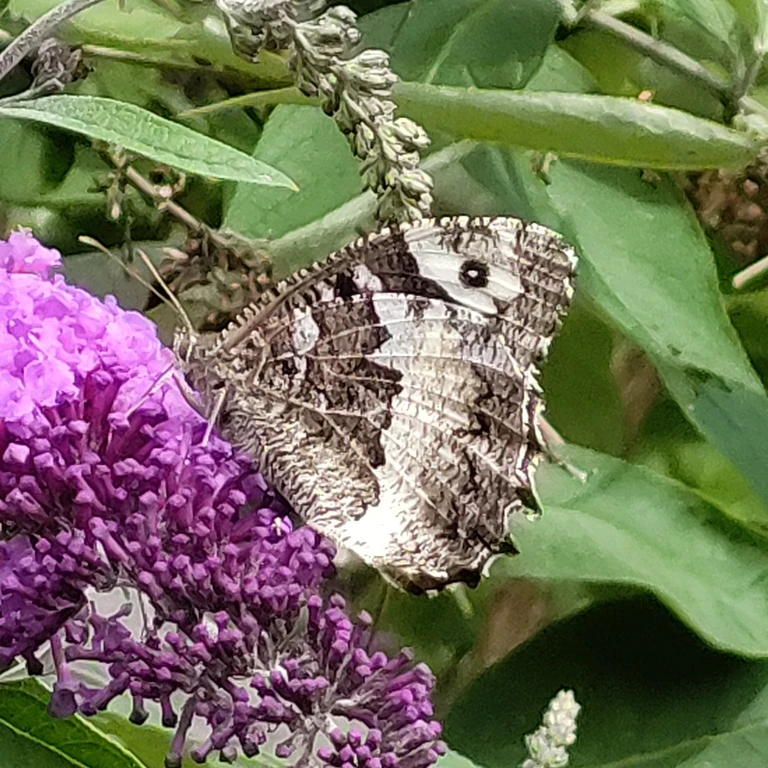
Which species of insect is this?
Brintesia circe
